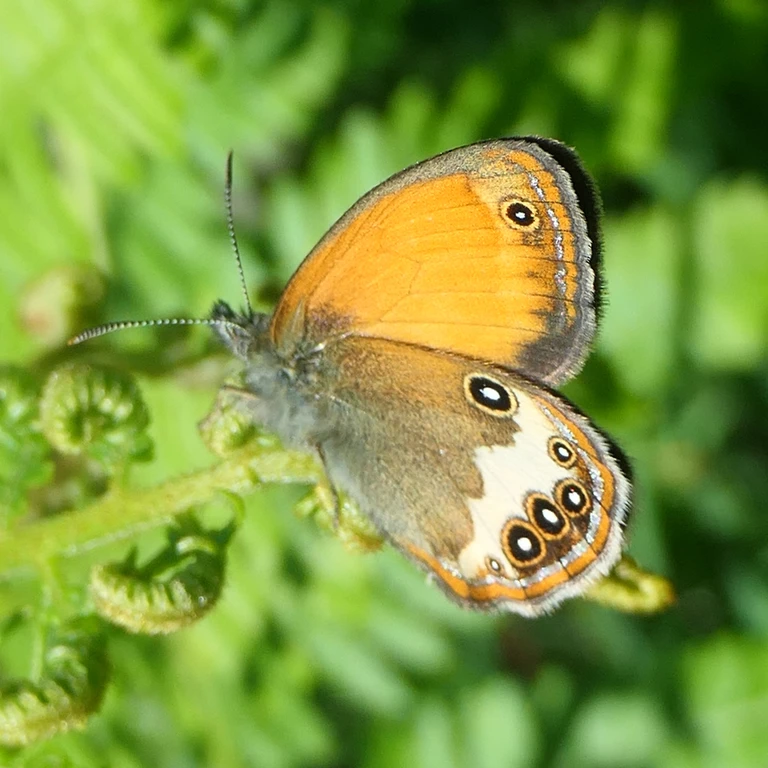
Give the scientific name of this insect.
Coenonympha arcania
